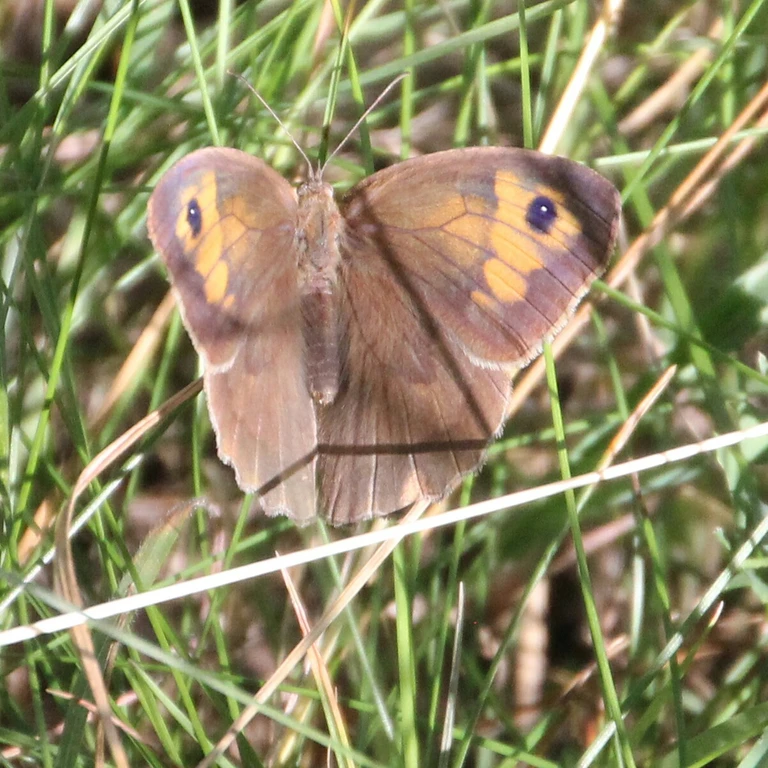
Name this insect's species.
Maniola jurtina
